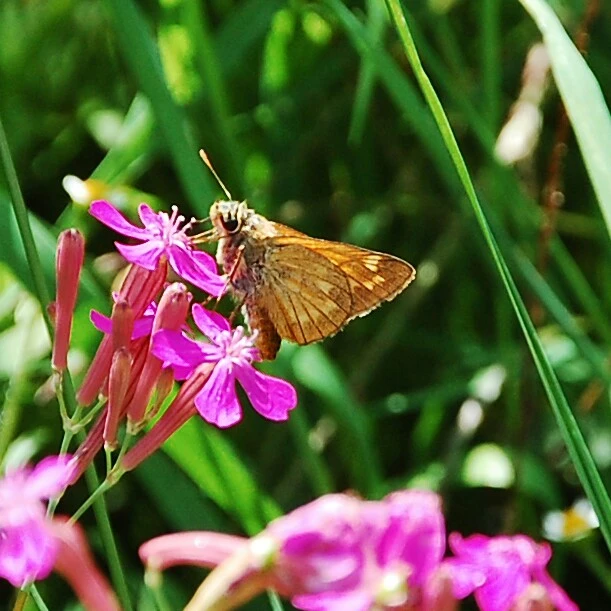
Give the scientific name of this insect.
Ochlodes sylvanus (also Ochlodes venata)
